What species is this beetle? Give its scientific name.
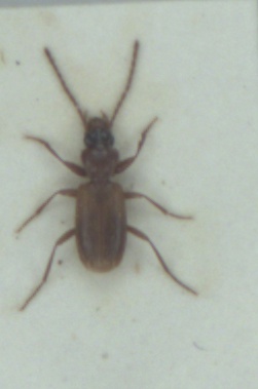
Trechoblemus micros
